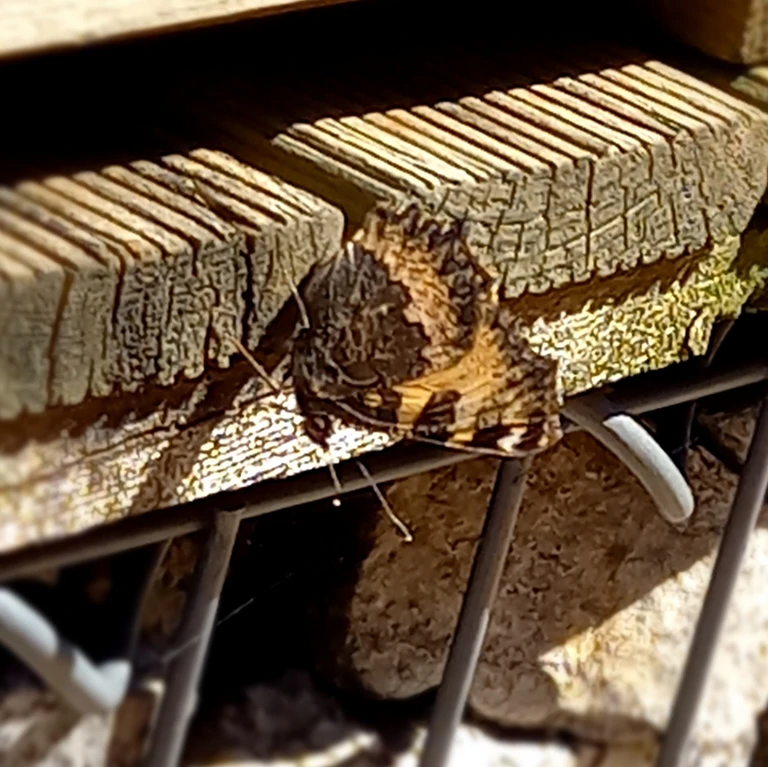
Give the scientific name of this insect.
Aglais urticae
